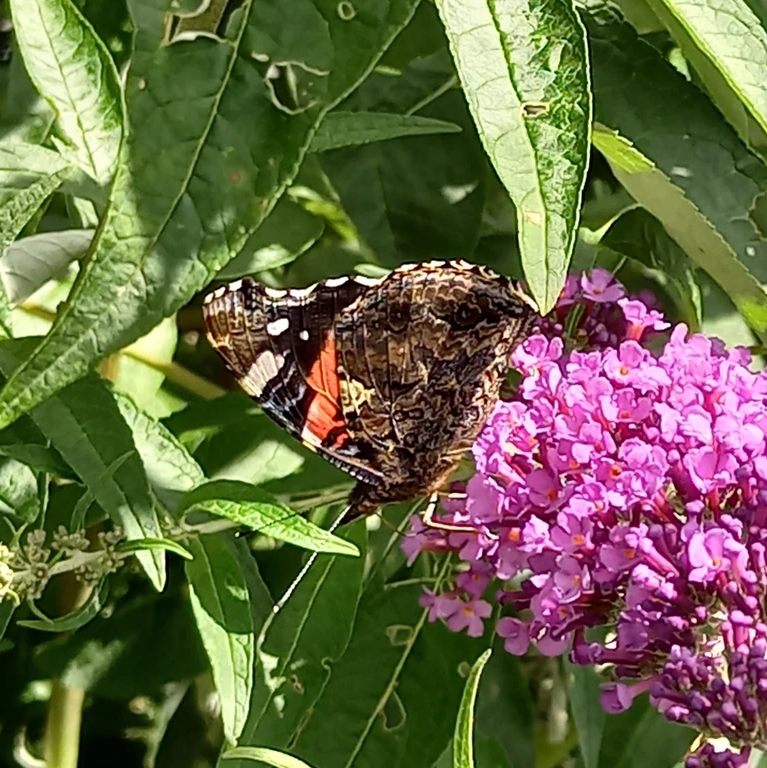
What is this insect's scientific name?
Vanessa atalanta
